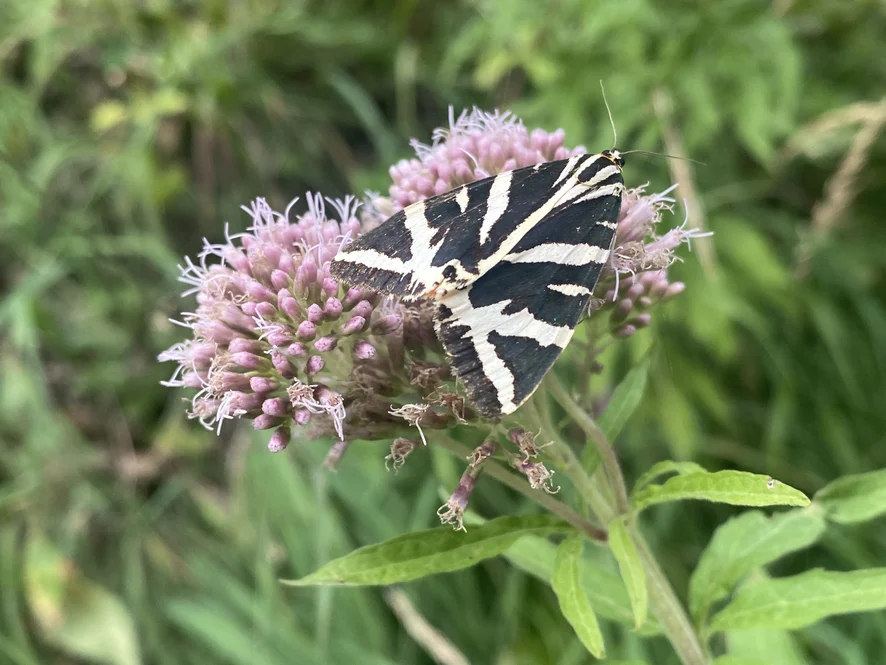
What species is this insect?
Euplagia quadripunctaria
